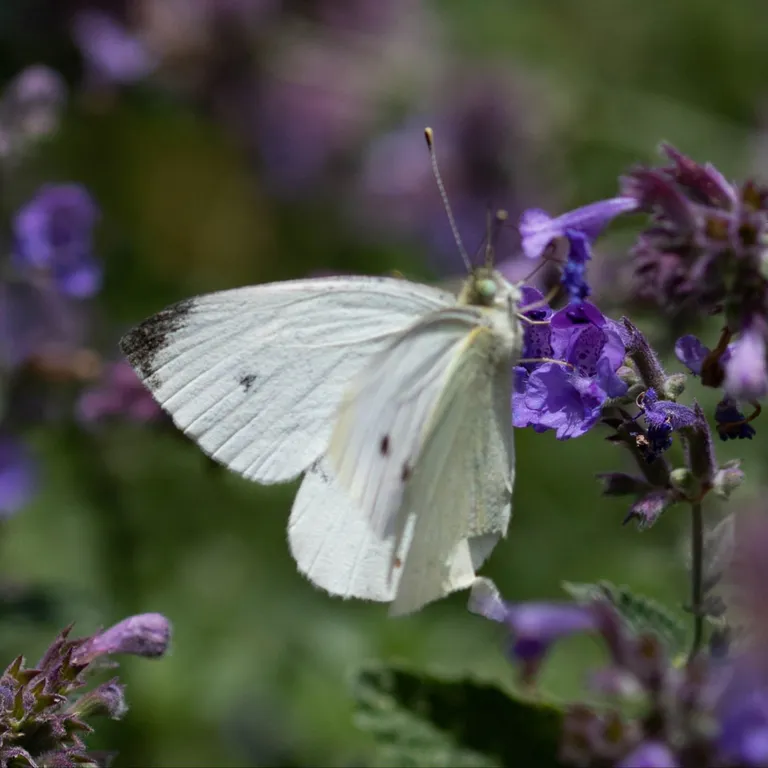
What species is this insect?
Pieris rapae
